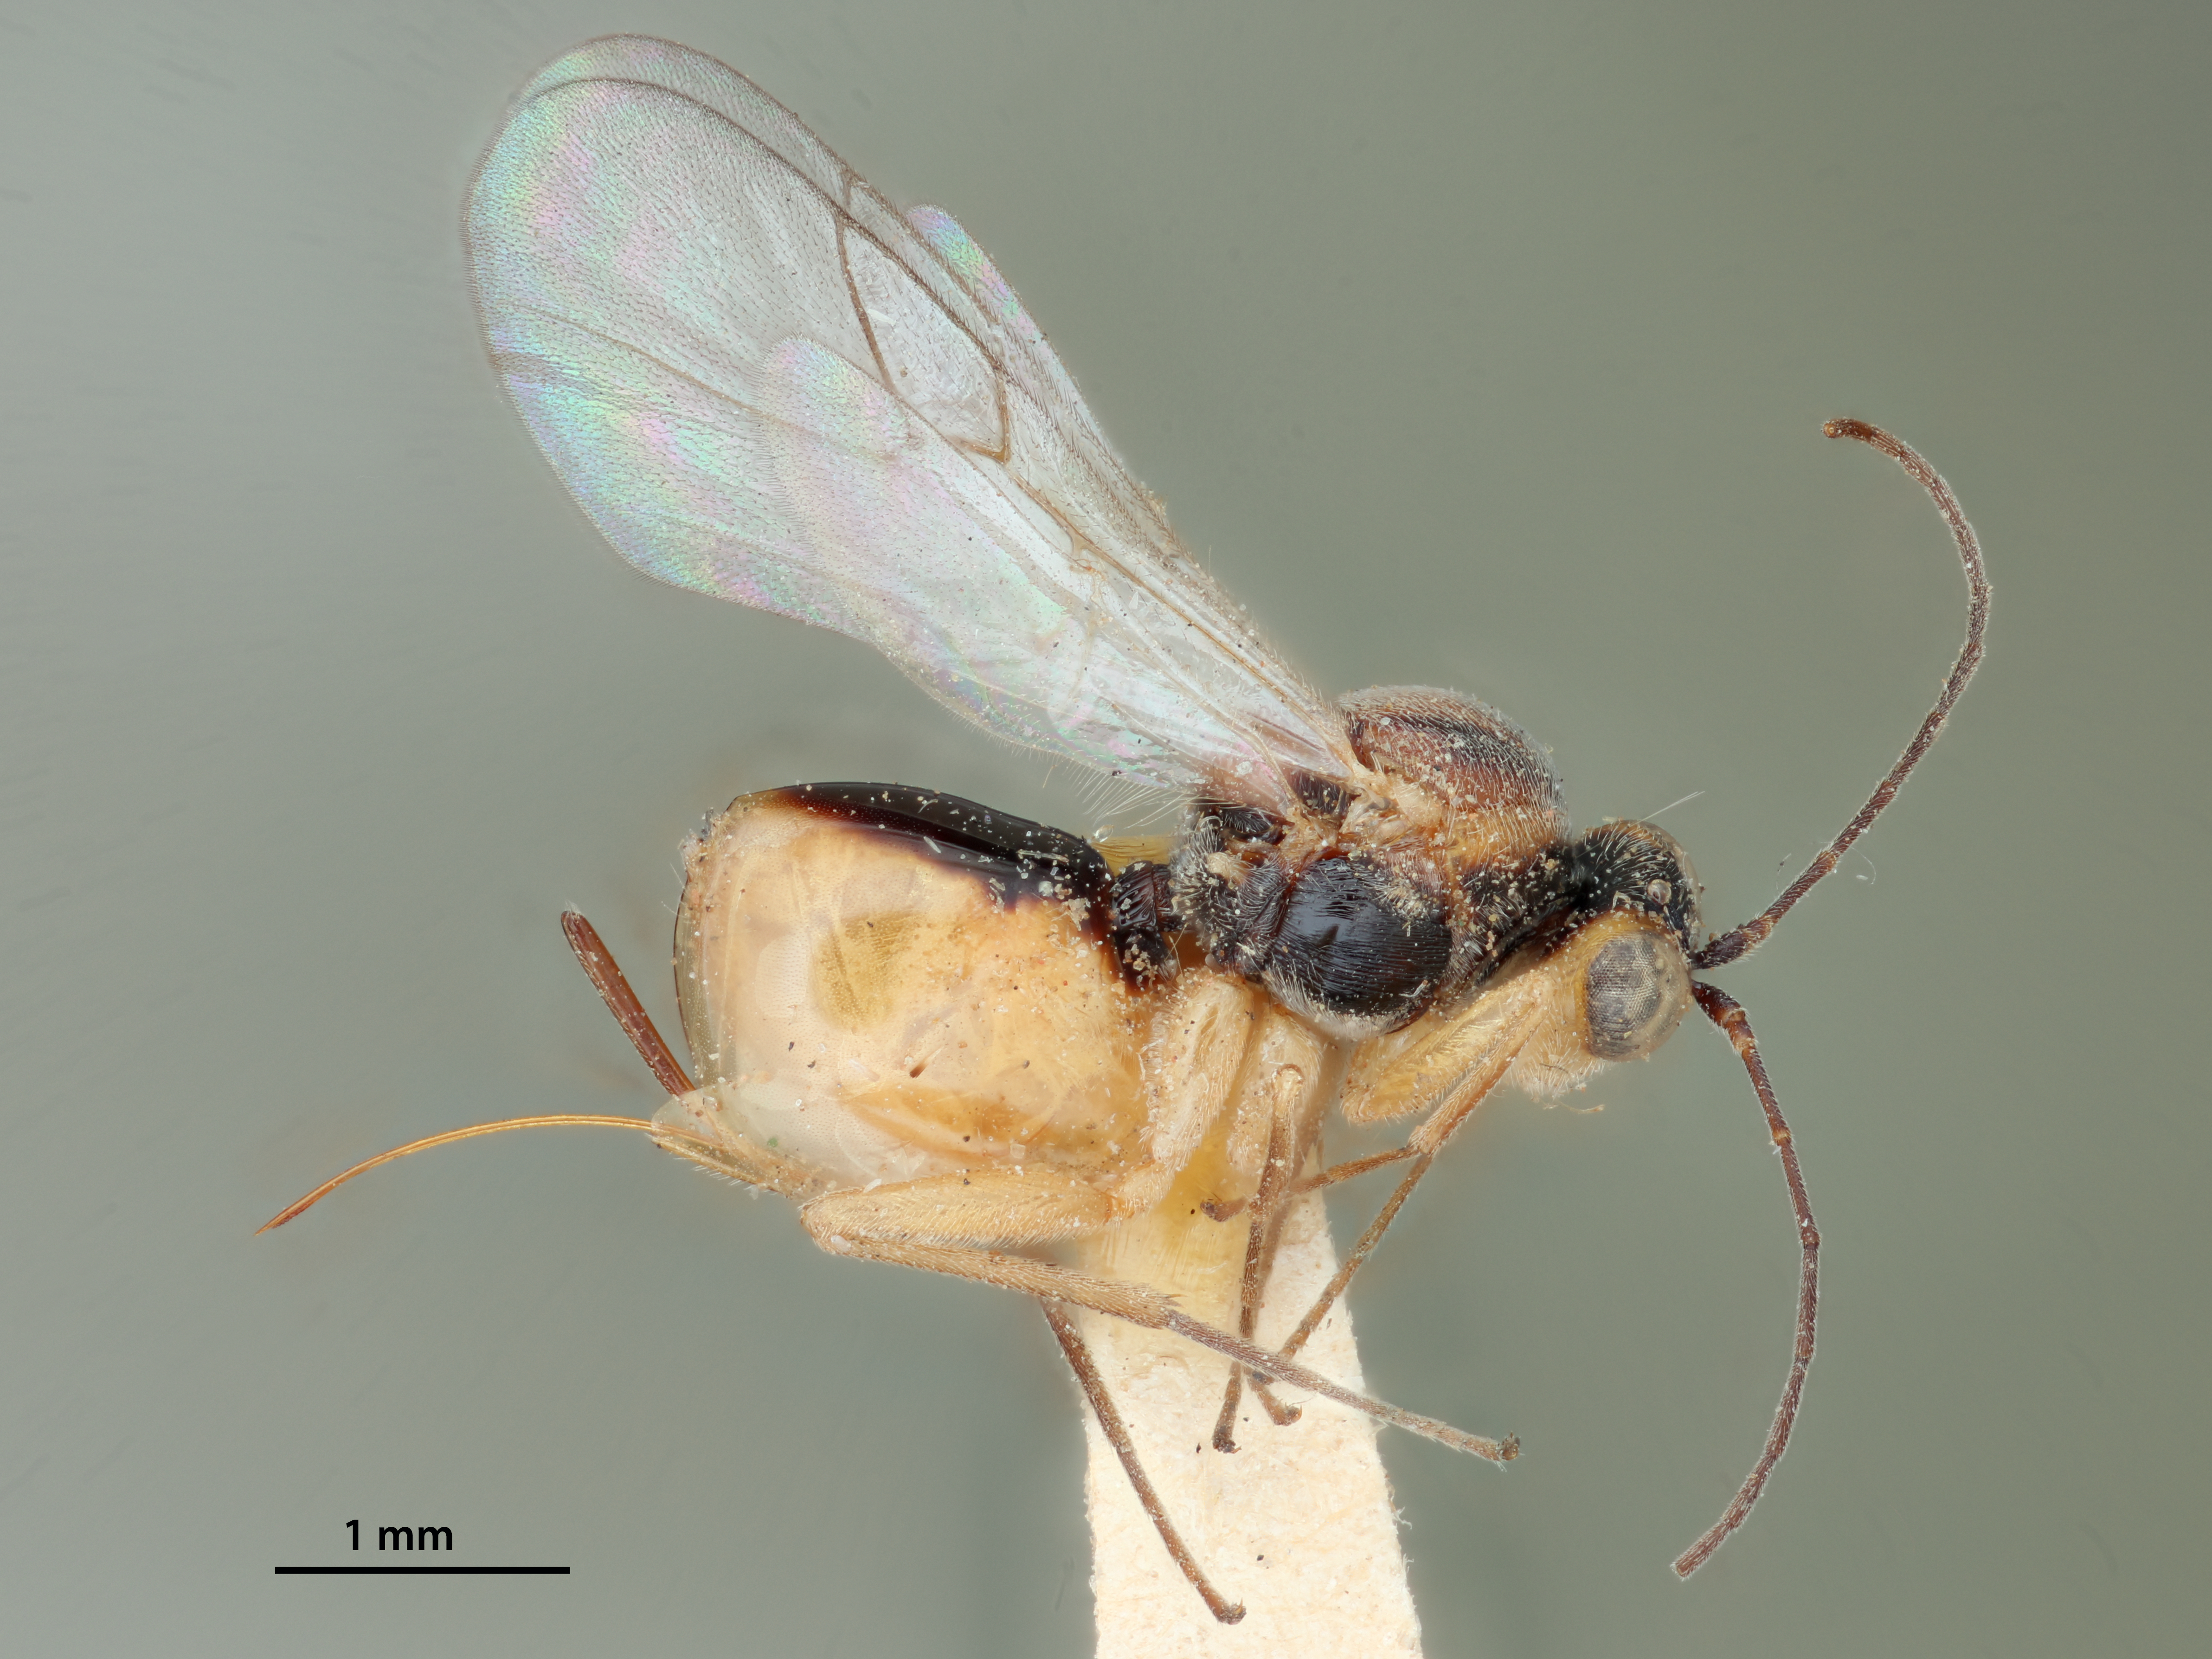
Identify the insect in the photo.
Synergus similis
